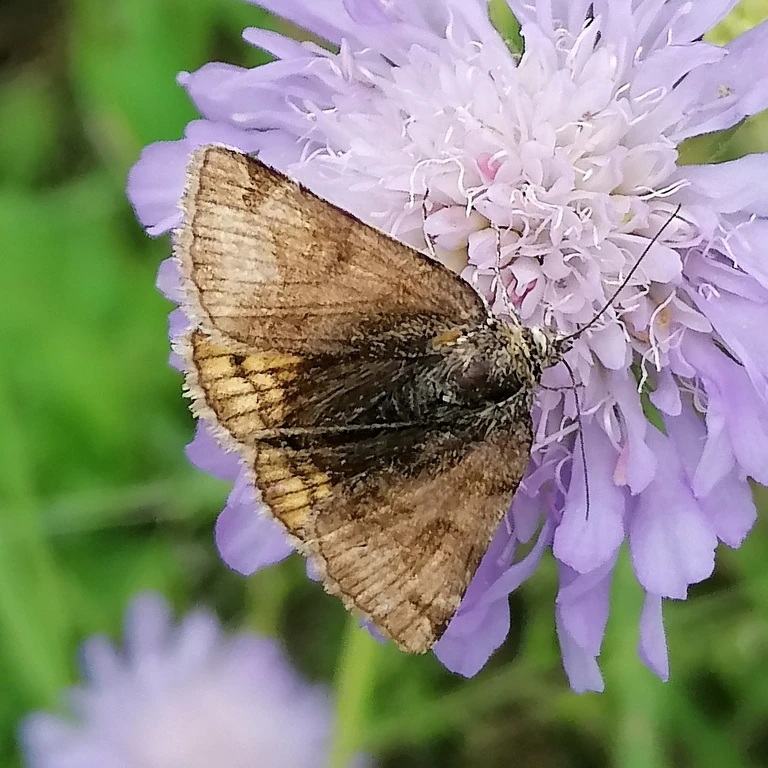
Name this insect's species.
Euclidia glyphica
